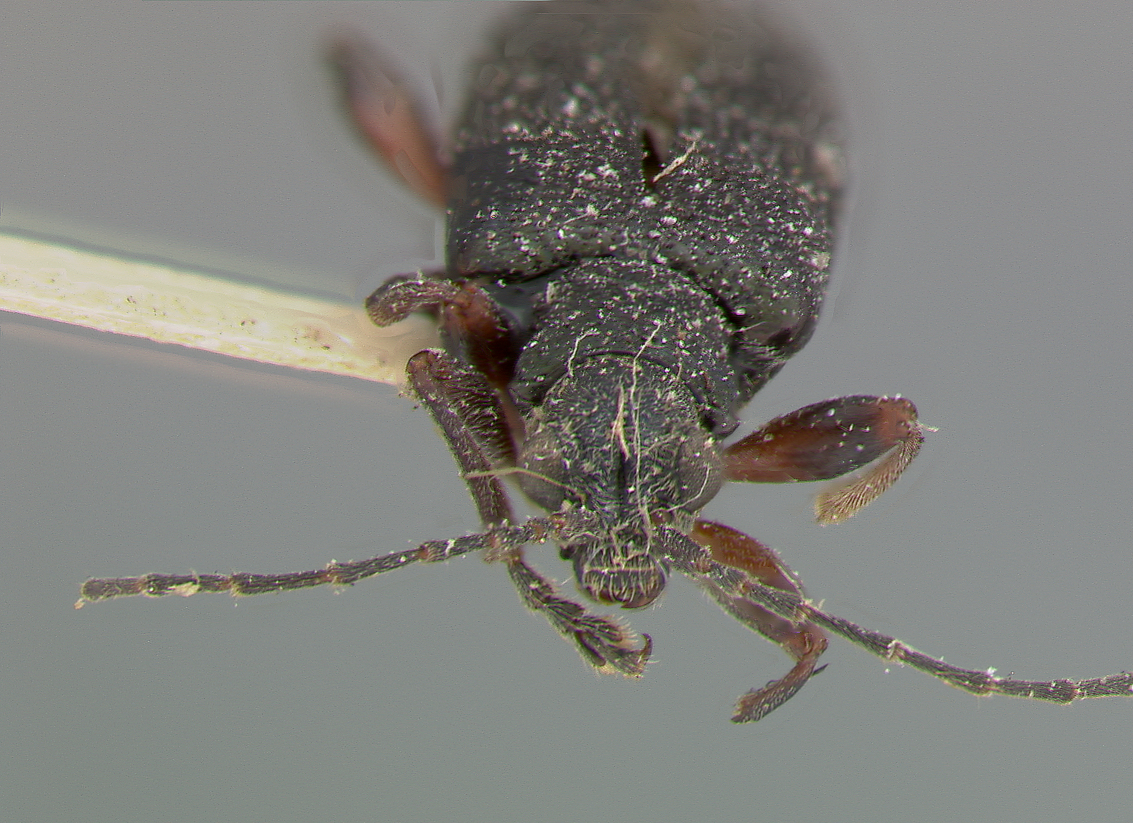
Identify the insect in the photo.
Donacia glabrata
